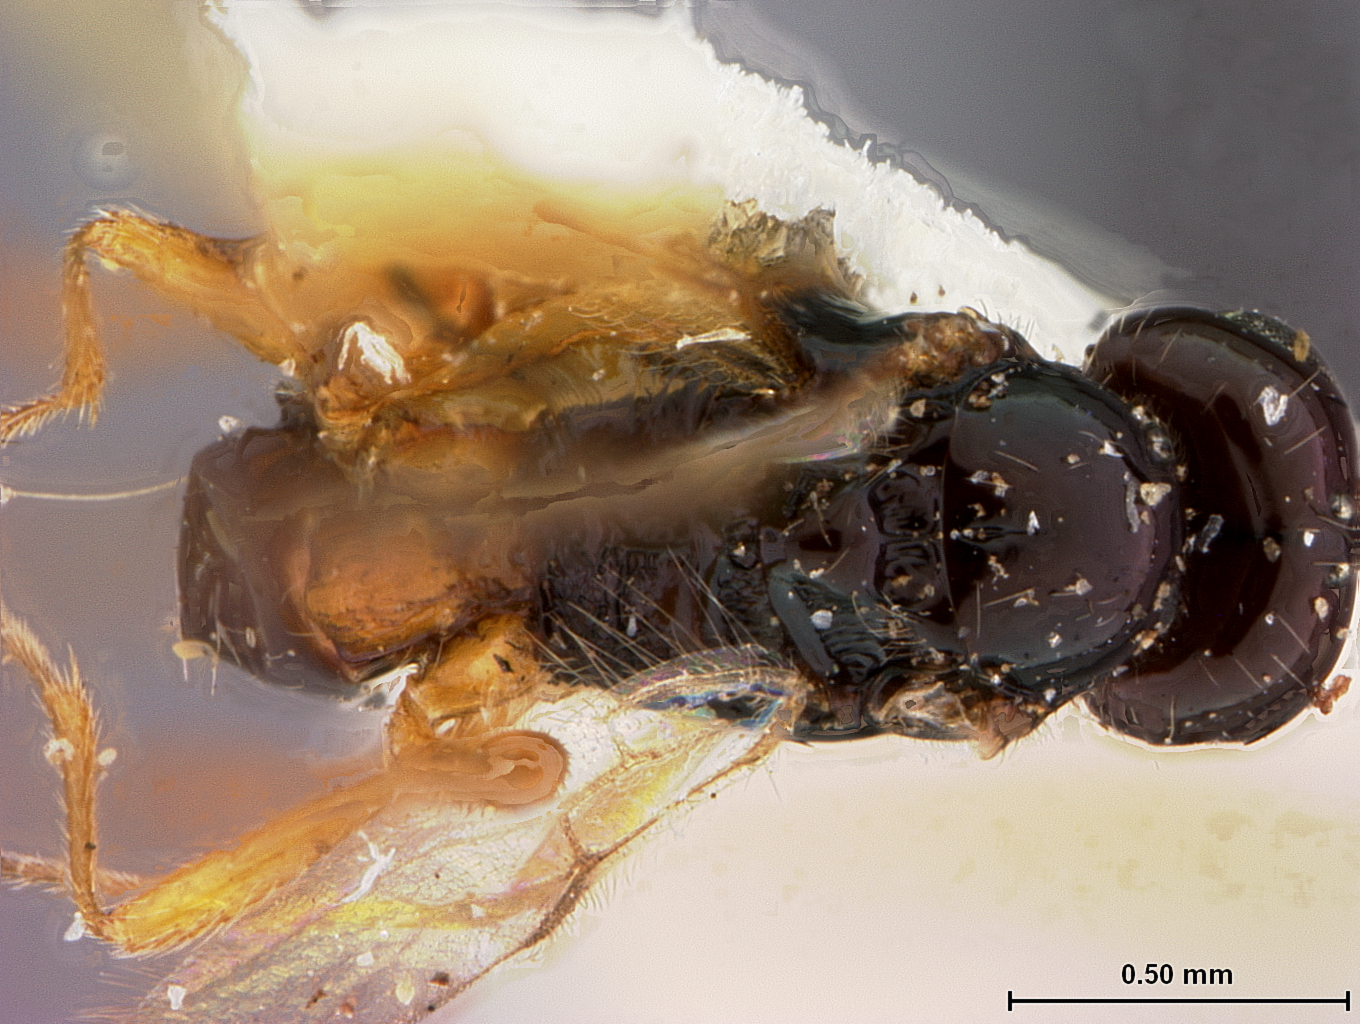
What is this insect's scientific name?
Orthostigma sculleni
